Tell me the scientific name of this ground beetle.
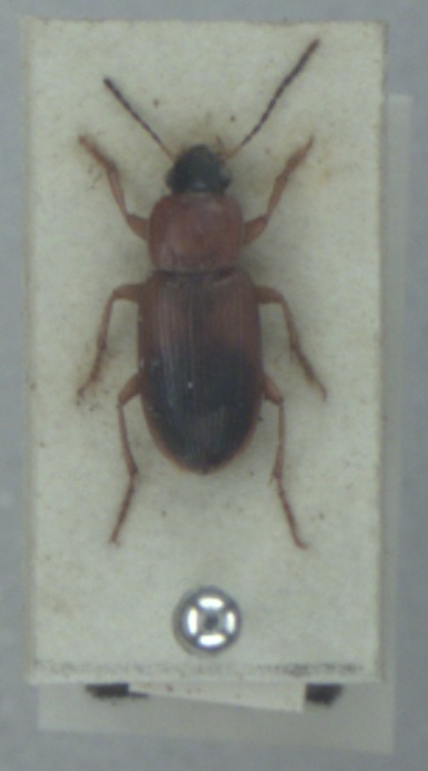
Stenolophus teutonus
